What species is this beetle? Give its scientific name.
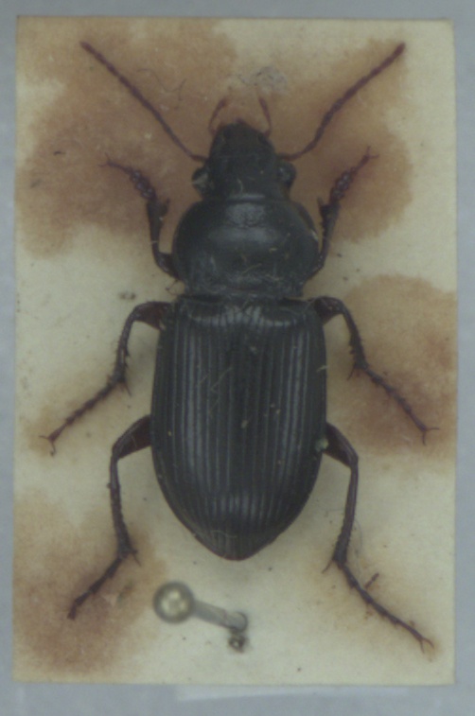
Amara aulica
